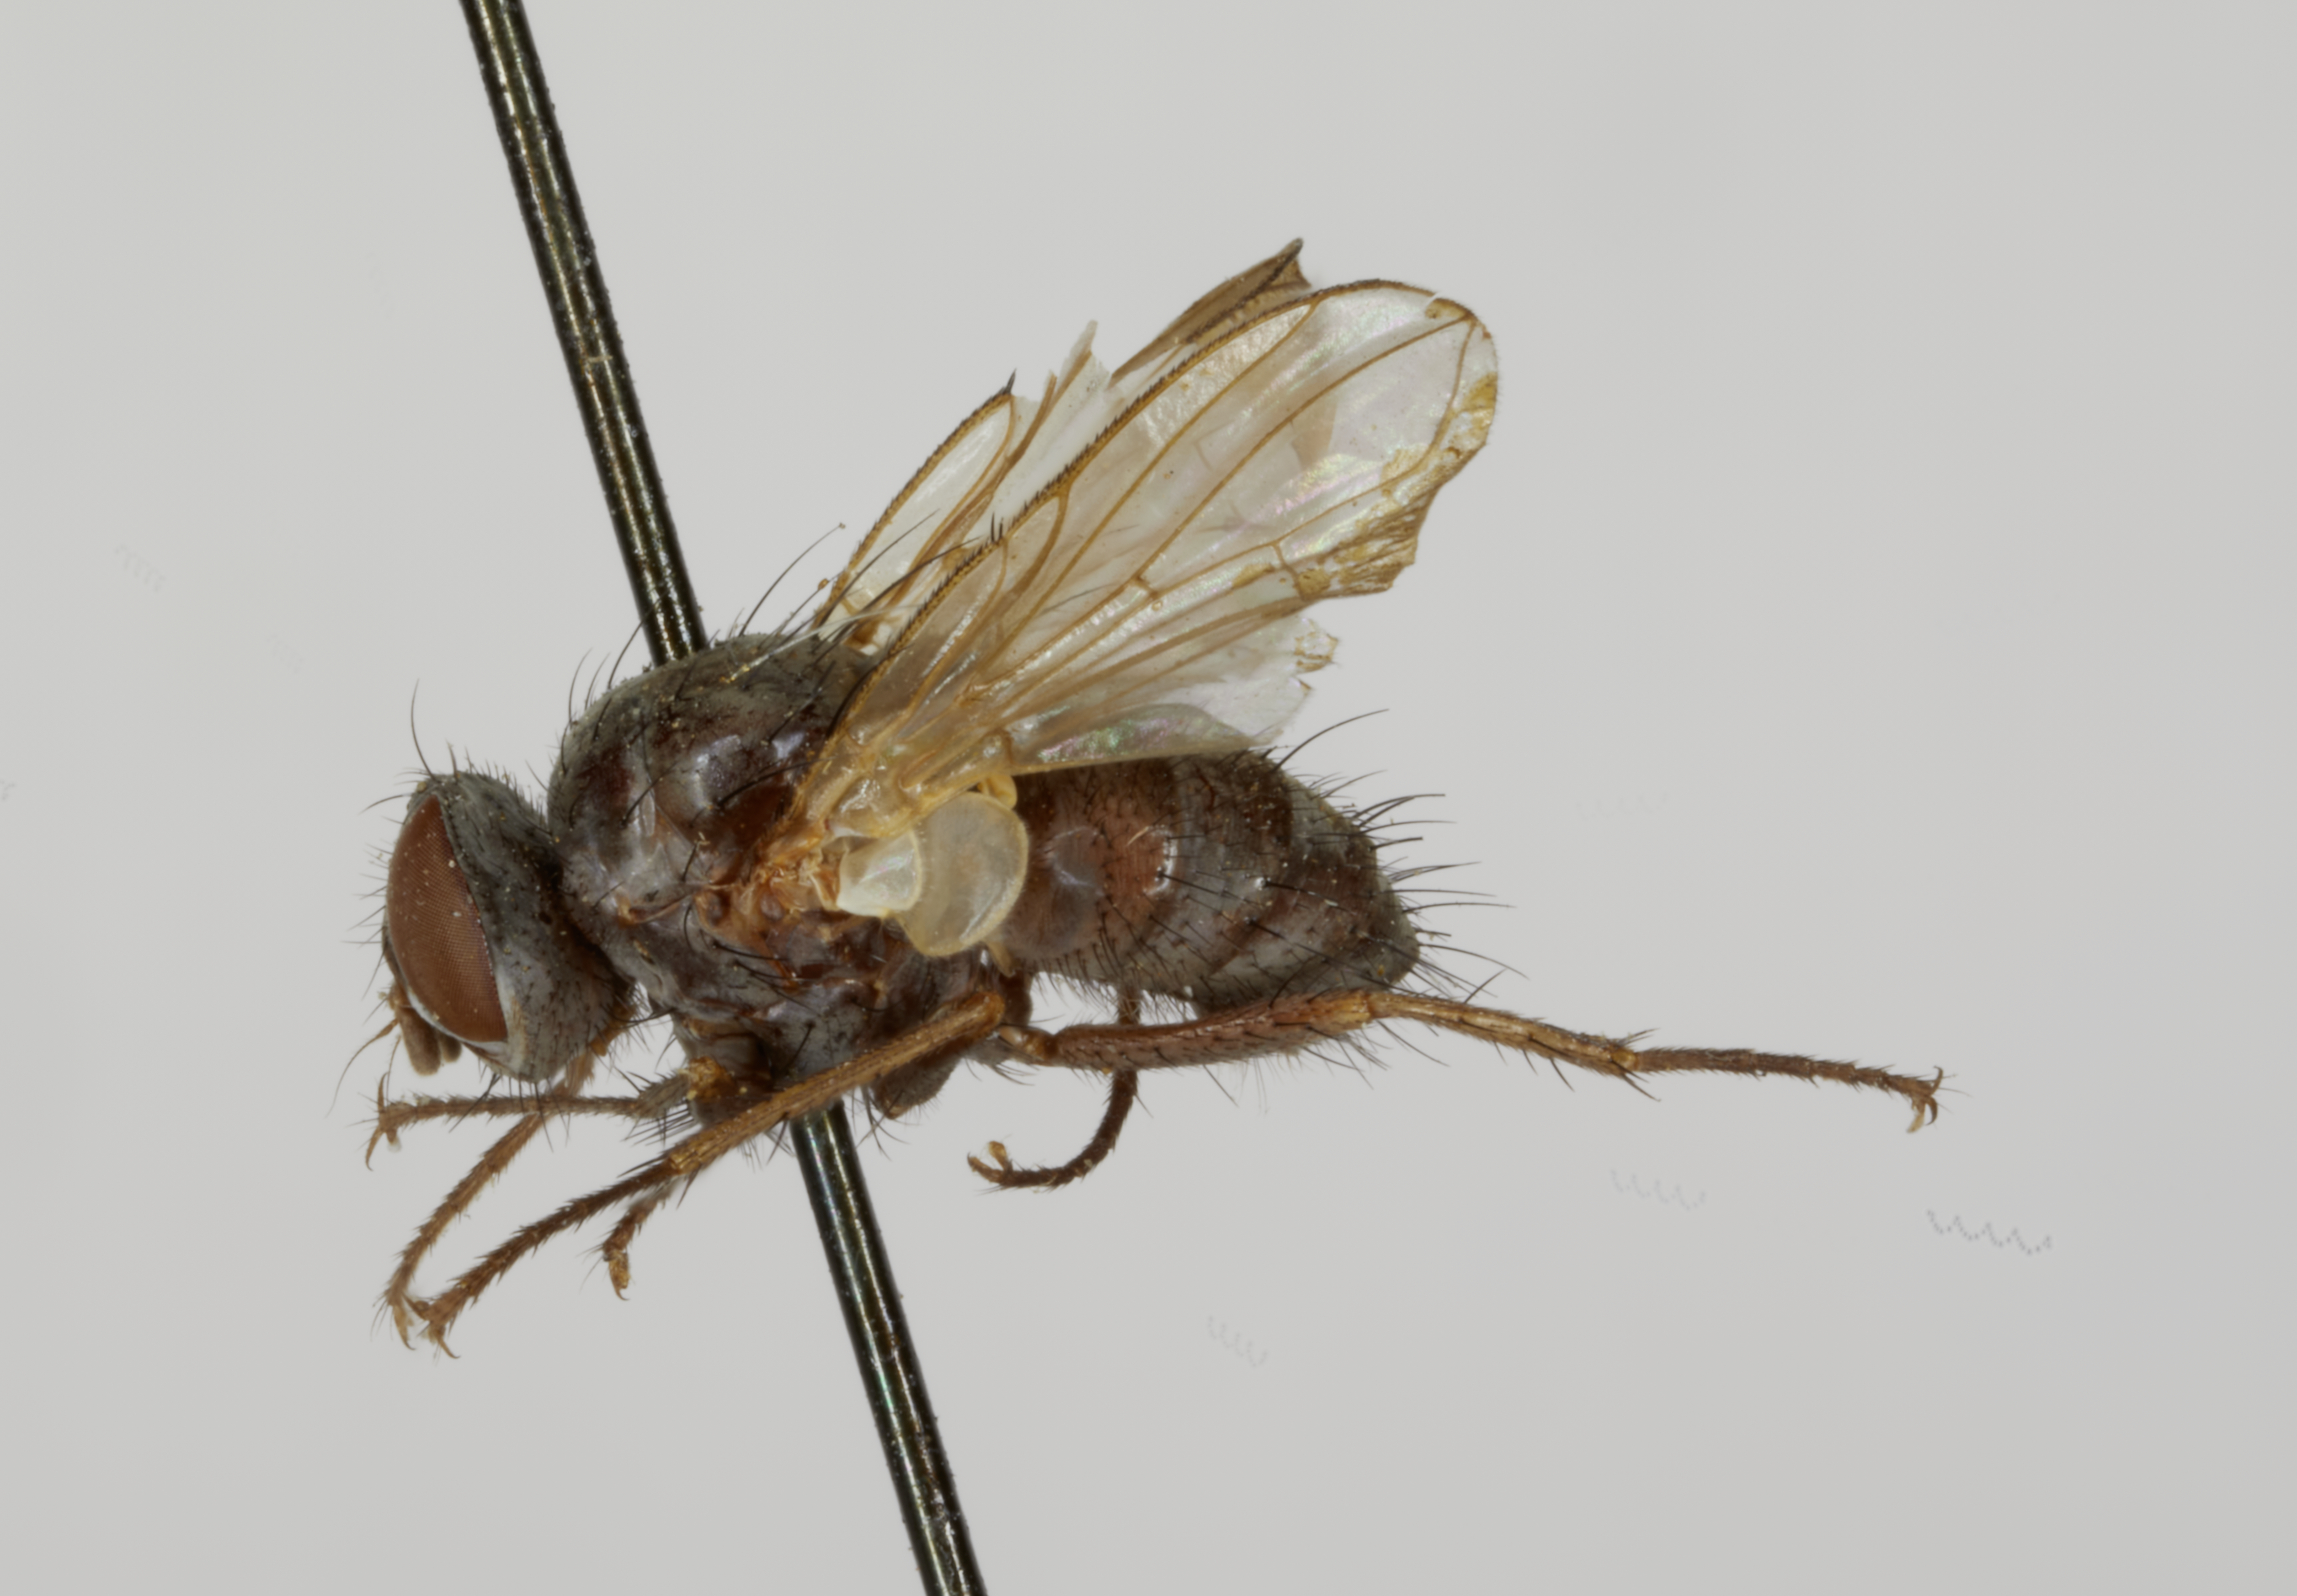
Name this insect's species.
Melanomya obscura (also Opelousia obscura)
